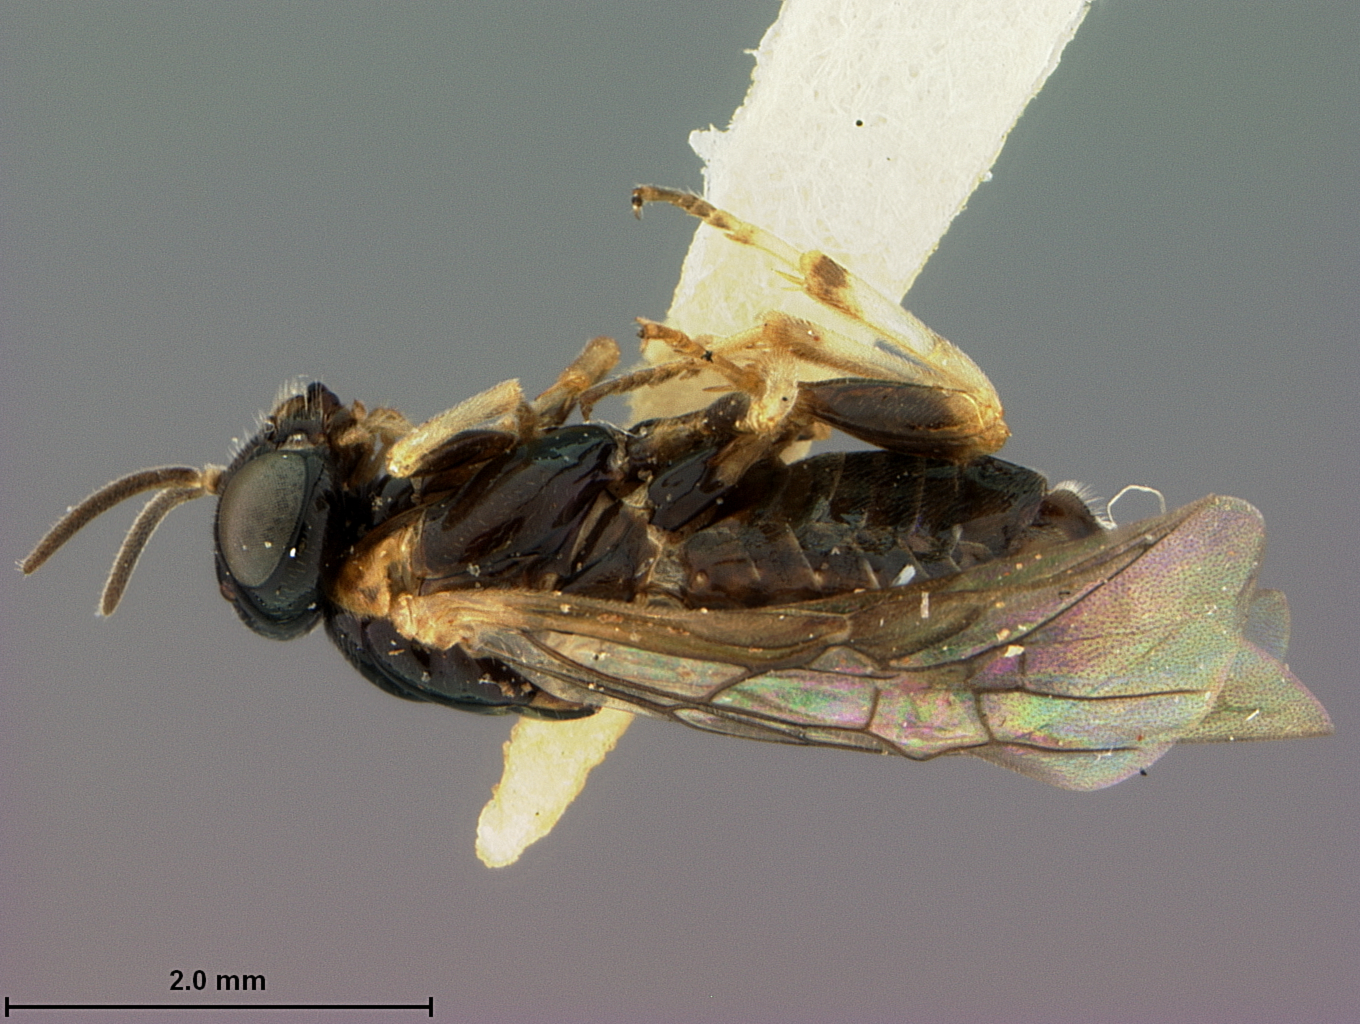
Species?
Ptenus modestius
